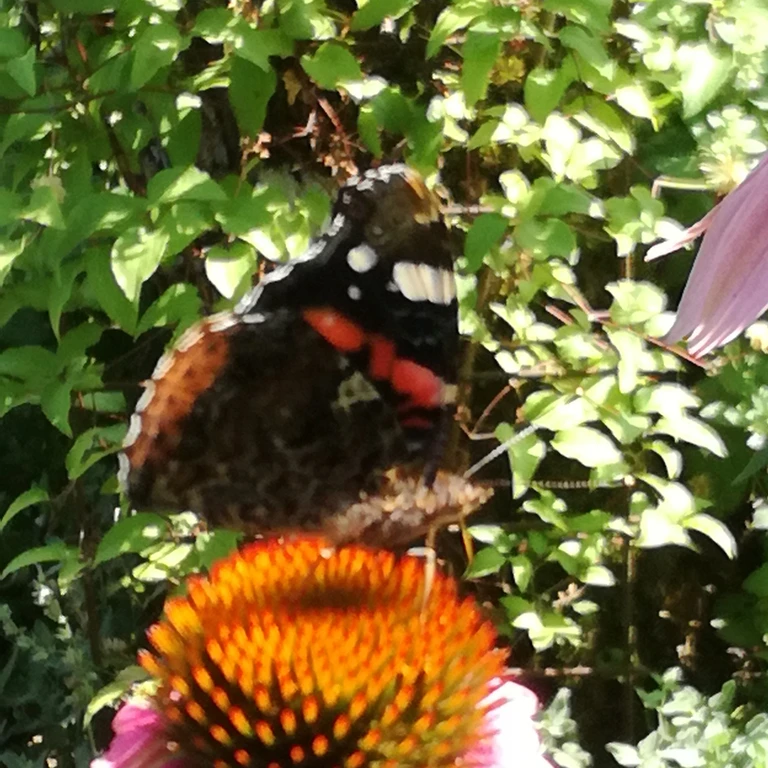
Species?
Vanessa atalanta
